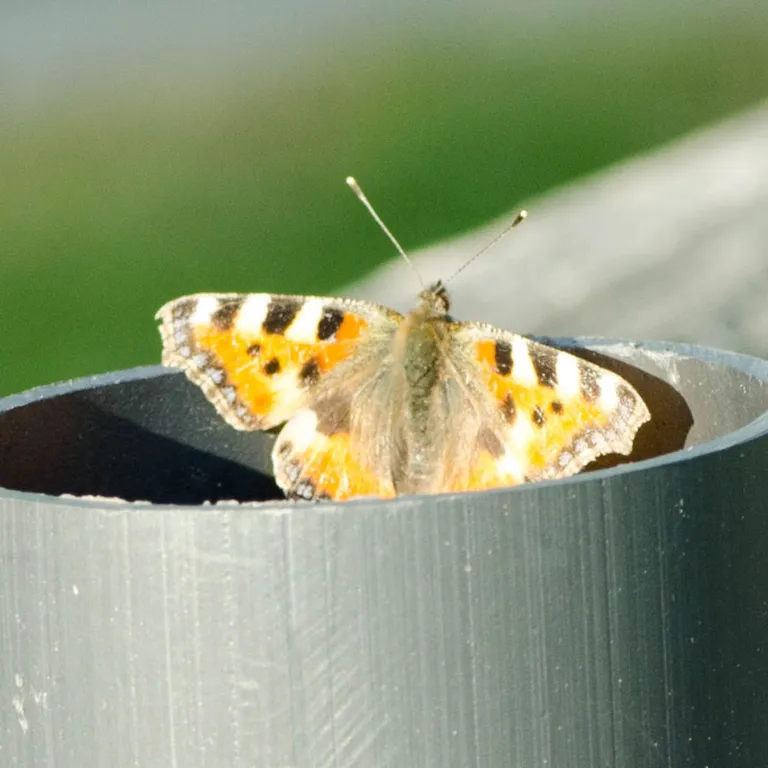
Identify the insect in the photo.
Aglais urticae
